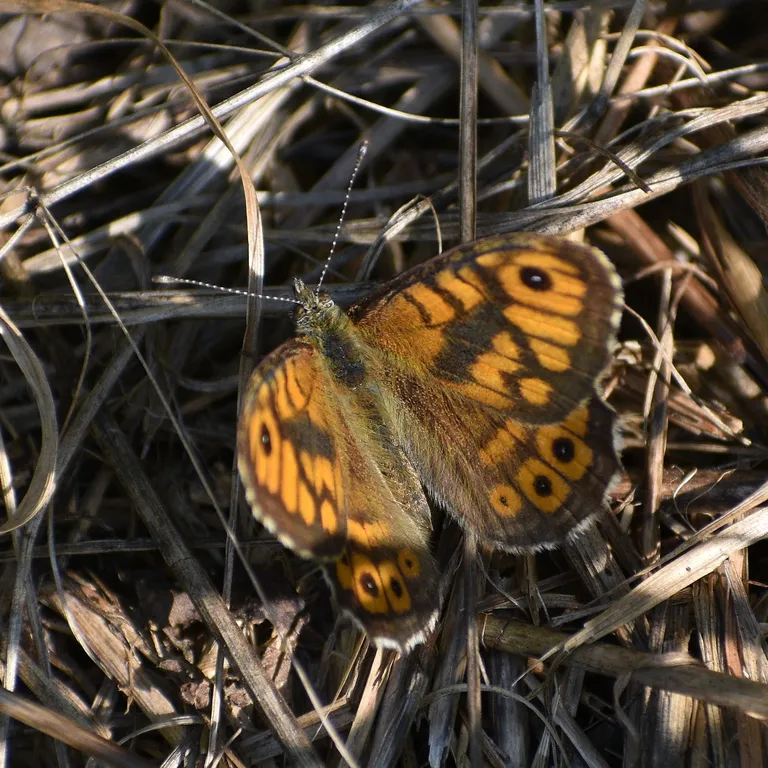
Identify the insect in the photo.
Lasiommata megera (also Pararge megera)
